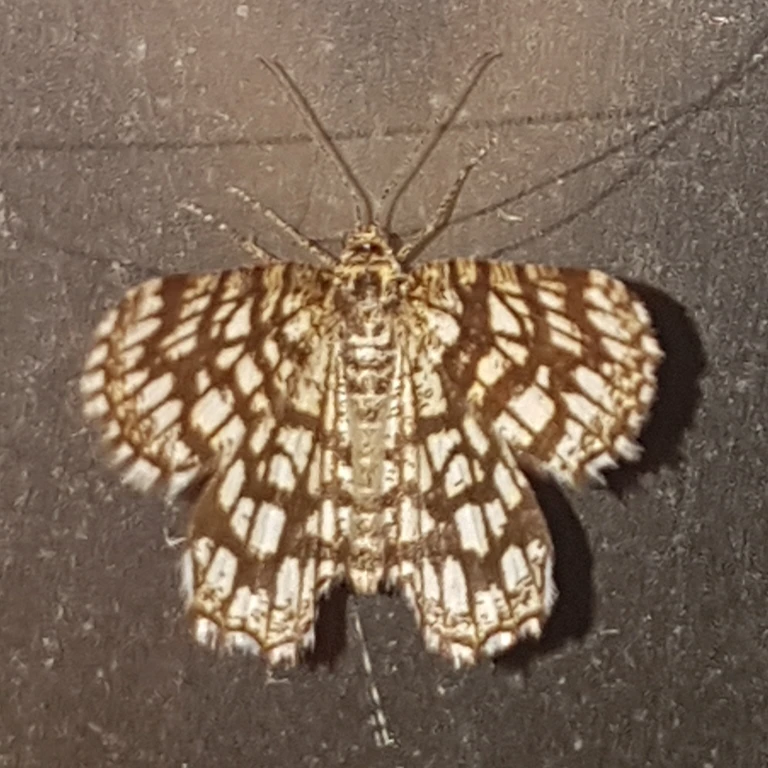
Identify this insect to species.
Chiasmia clathrata
